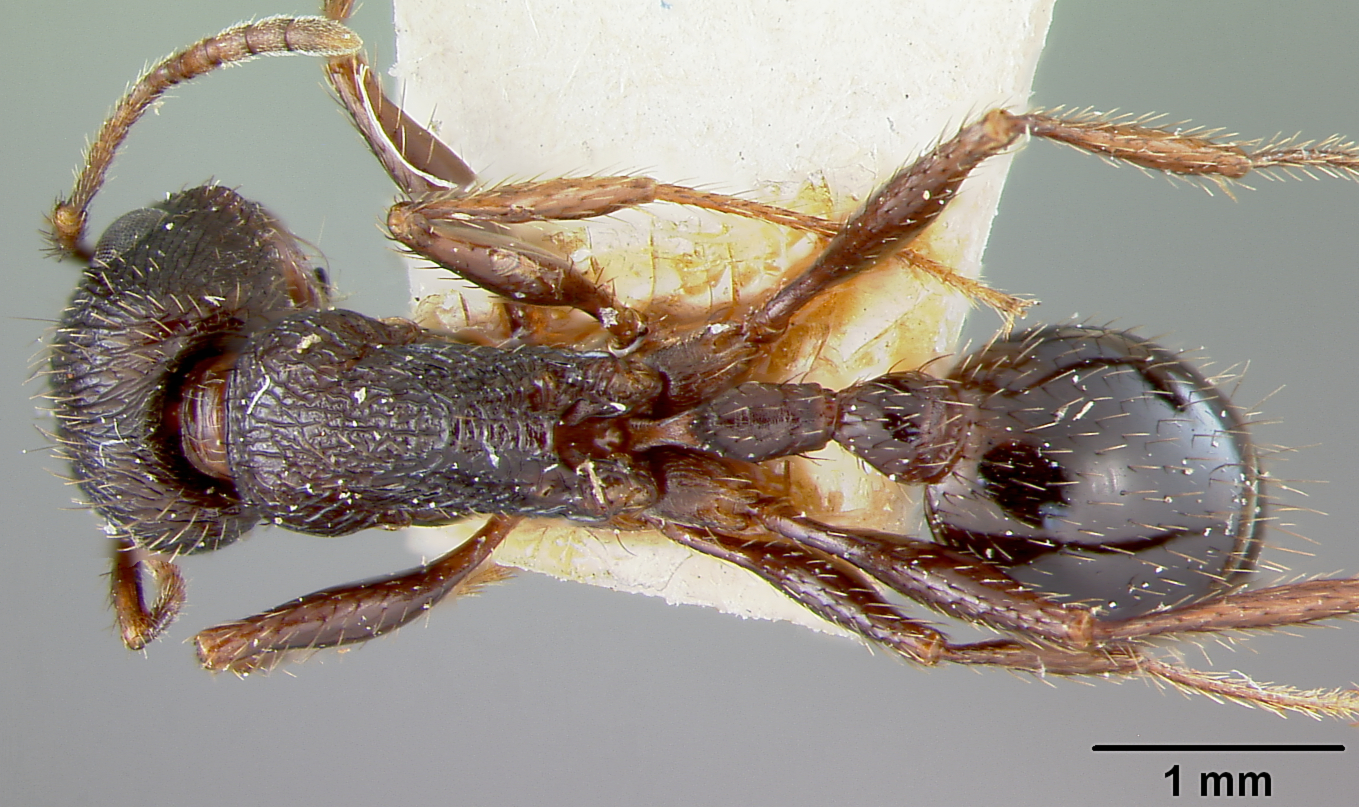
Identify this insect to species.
Pogonomyrmex brevibarbis
